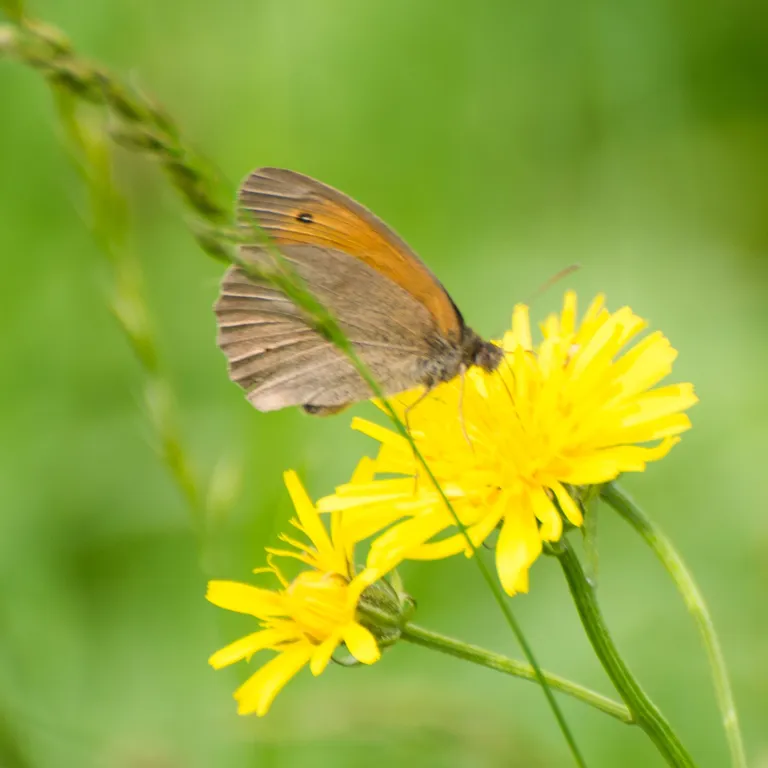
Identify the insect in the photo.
Maniola jurtina
